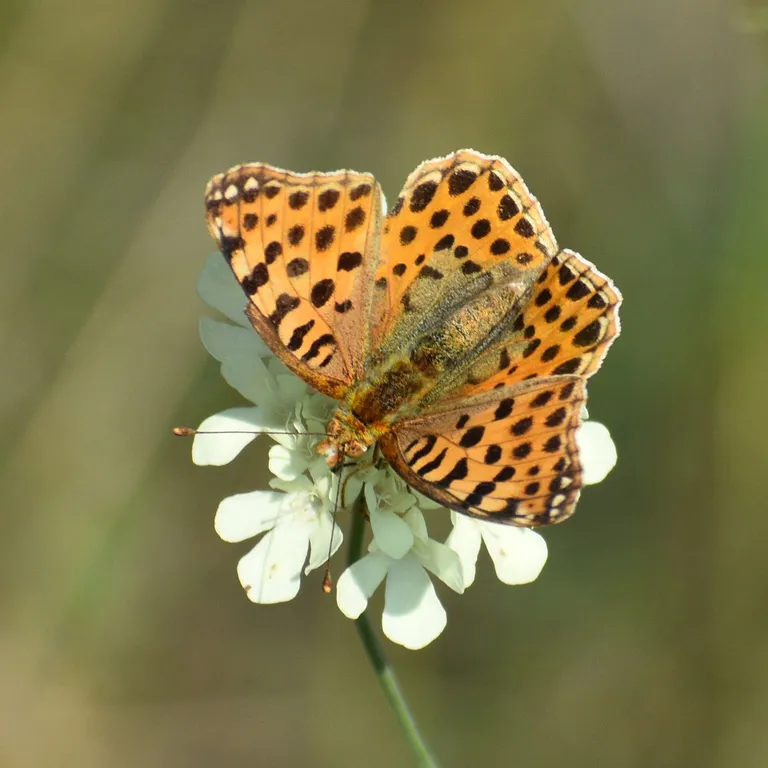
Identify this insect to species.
Issoria lathonia
